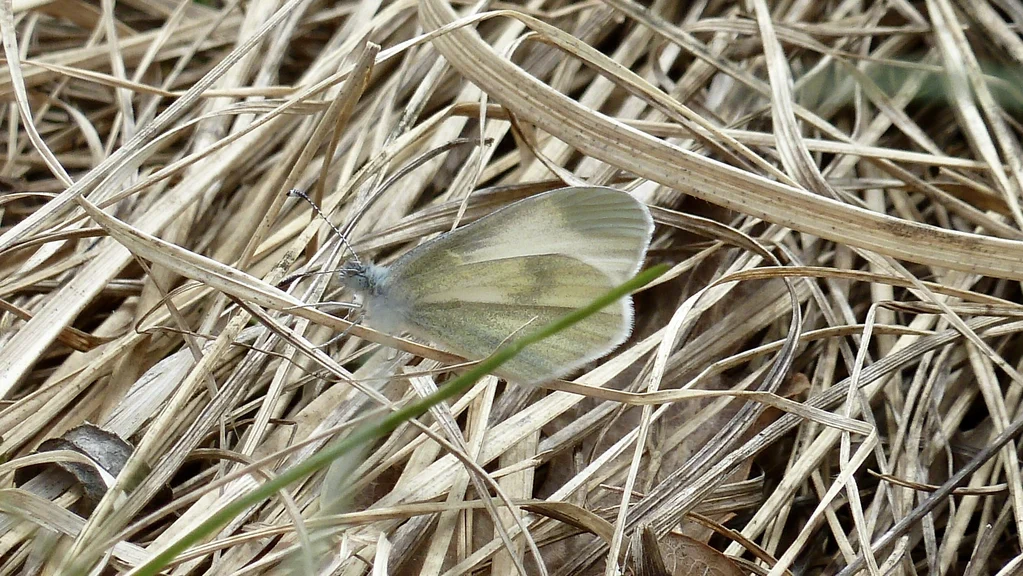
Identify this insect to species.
Leptidea sinapis/juvernica
